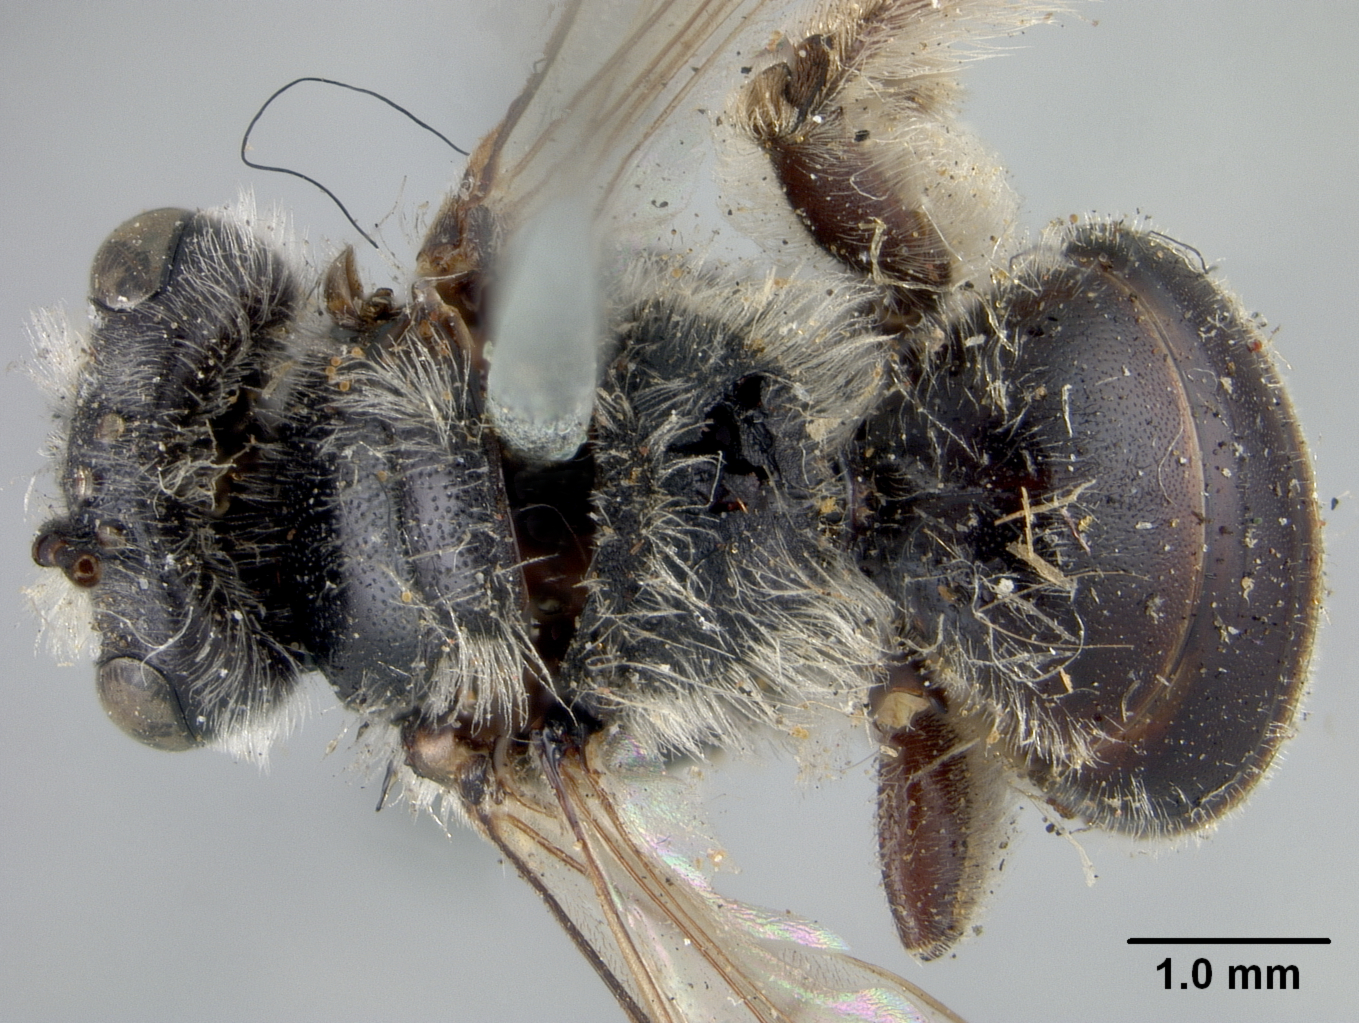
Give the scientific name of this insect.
Andrena johnsoniana
